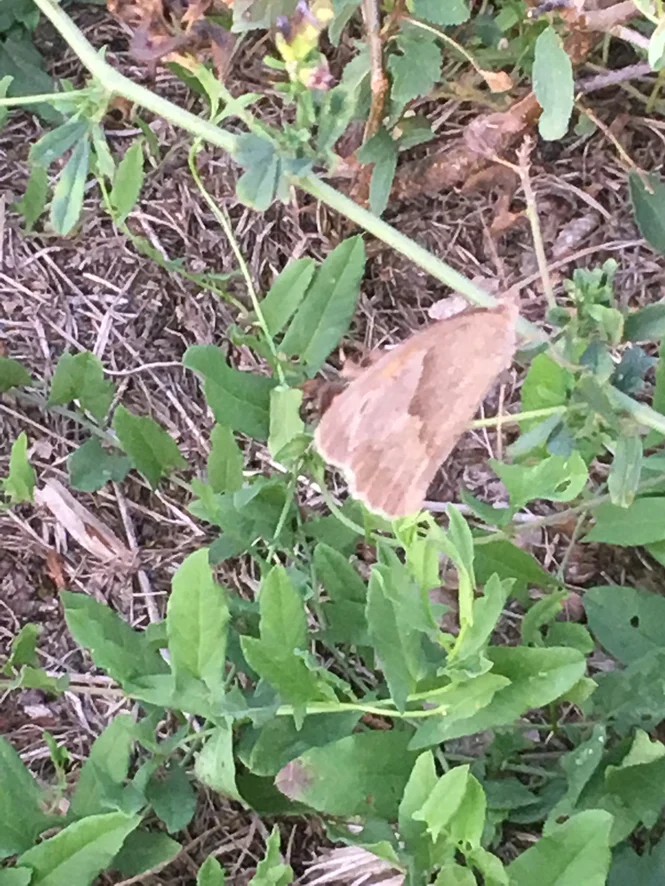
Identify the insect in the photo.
Maniola jurtina
